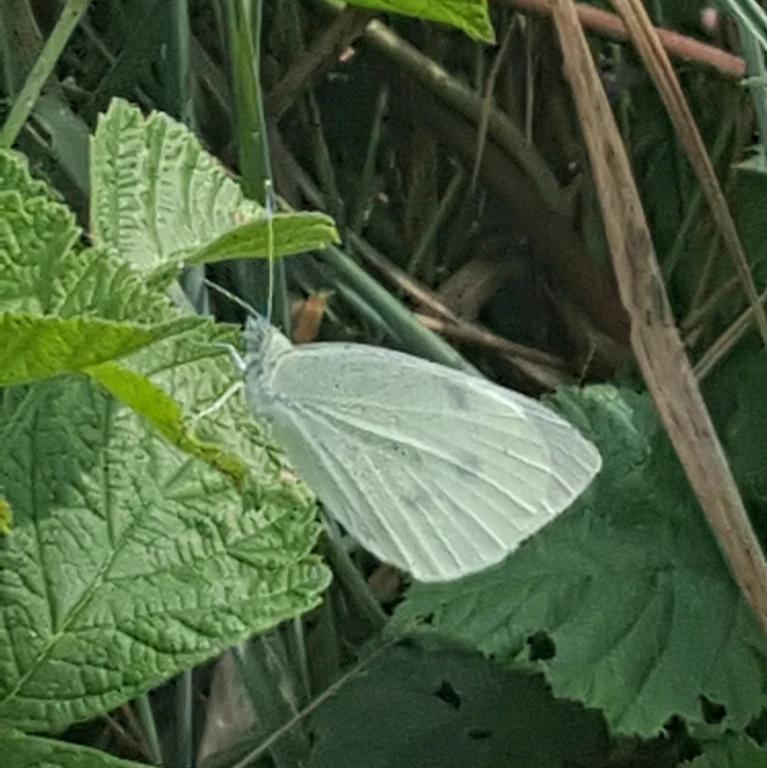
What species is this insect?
Pieris rapae
